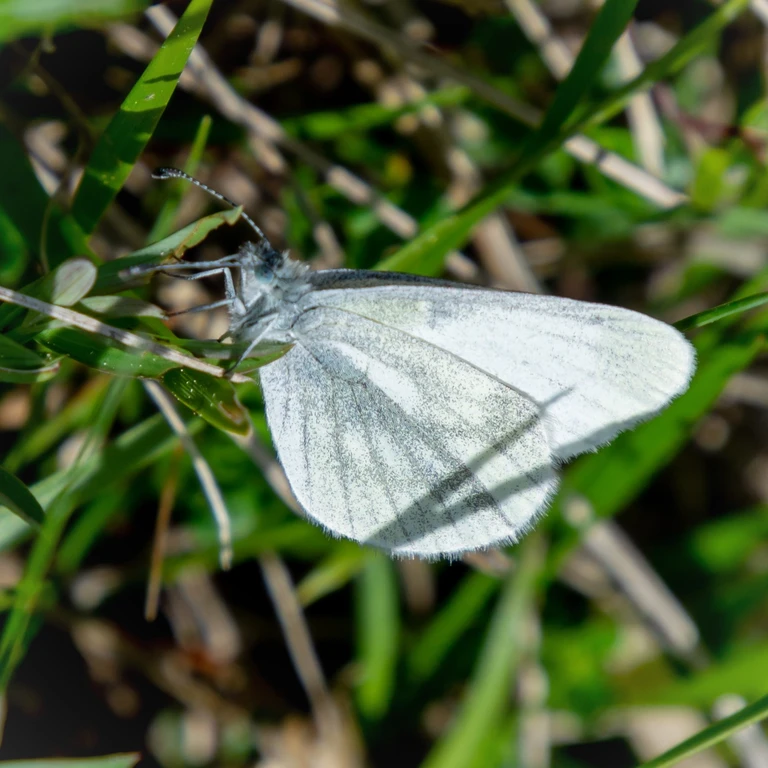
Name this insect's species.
Leptidea sinapis/juvernica
